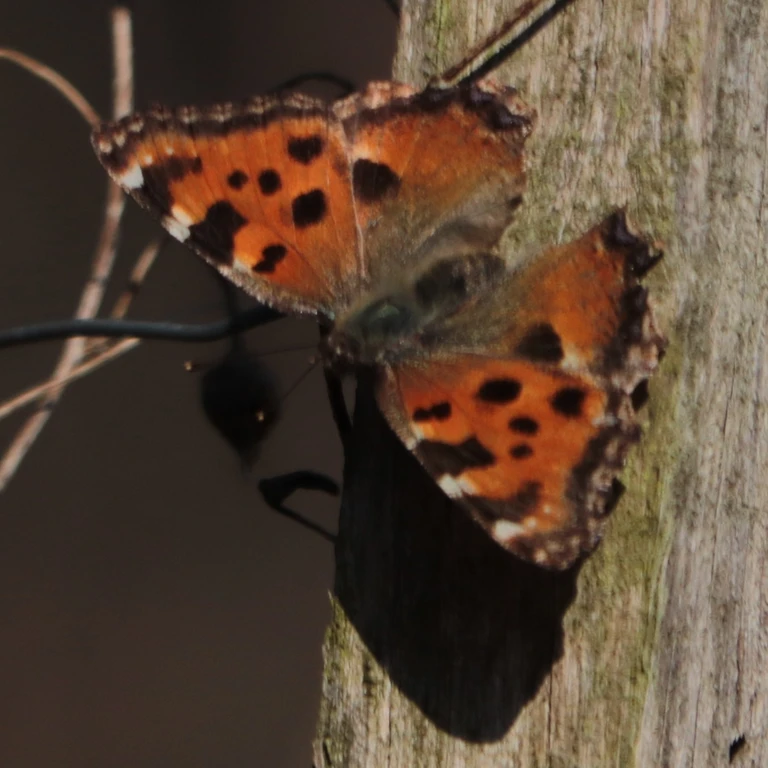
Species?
Nymphalis polychloros
